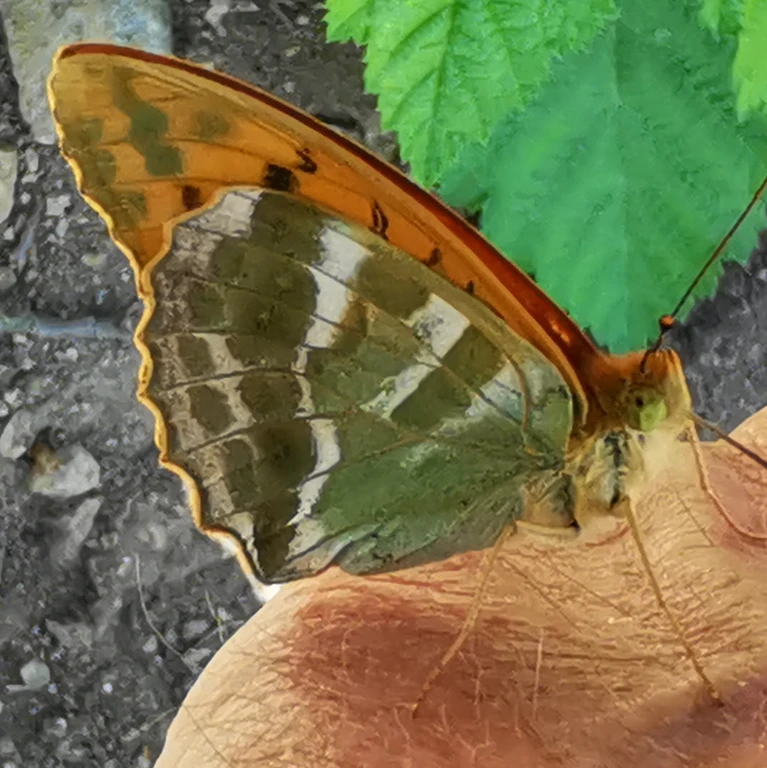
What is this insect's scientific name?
Argynnis paphia
